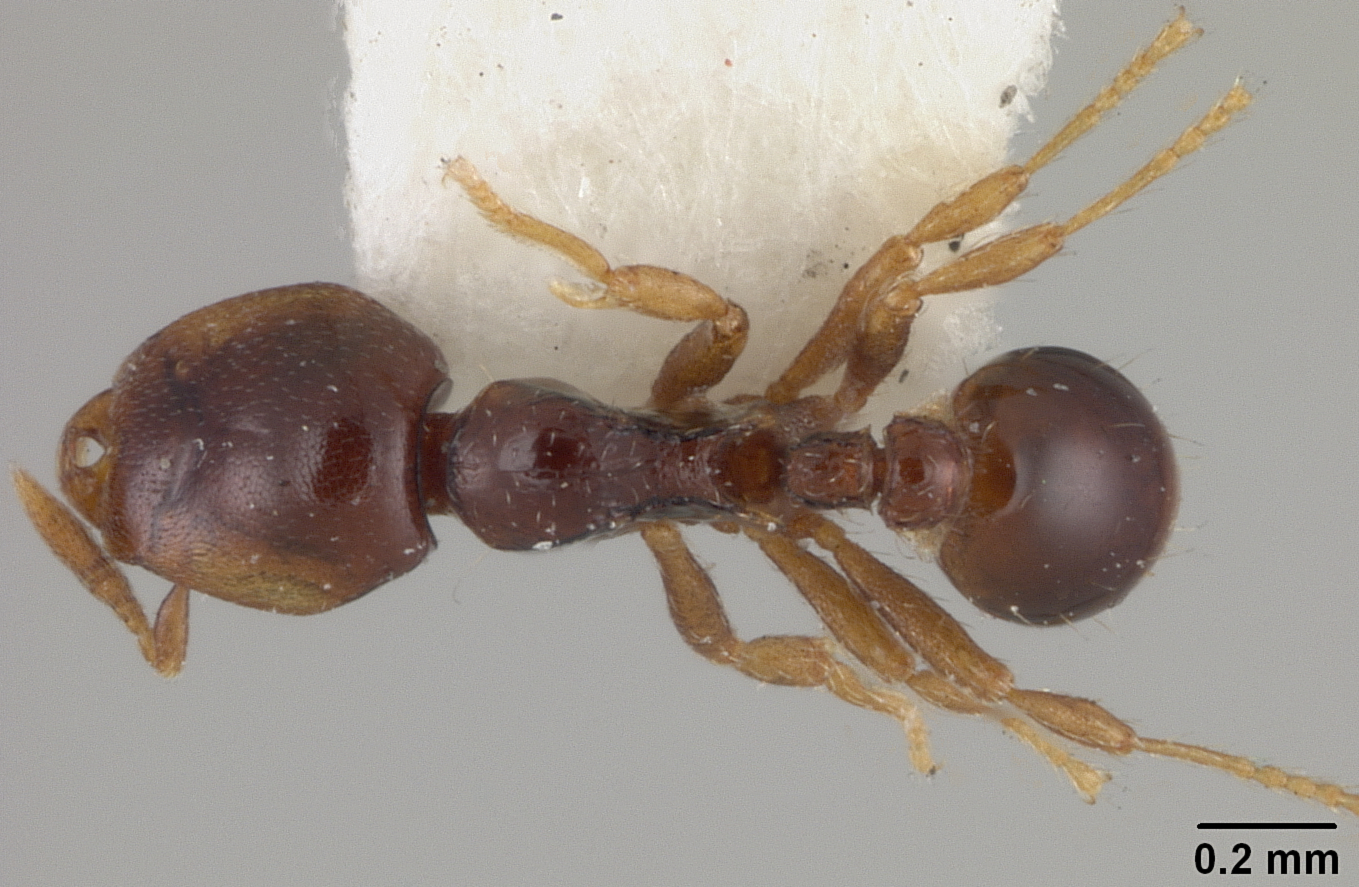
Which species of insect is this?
Glamyromyrmex wheeleri
